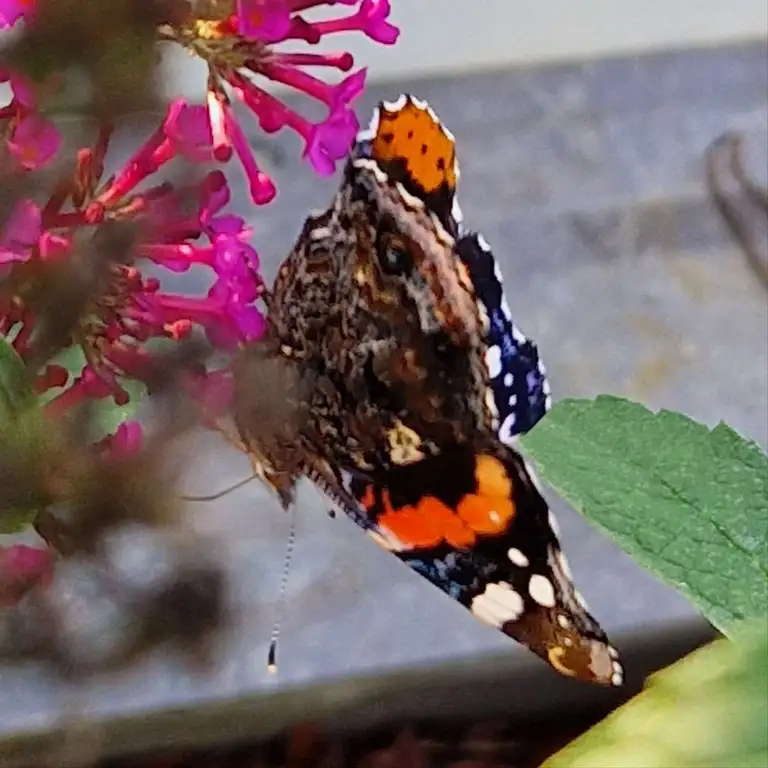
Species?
Vanessa atalanta
